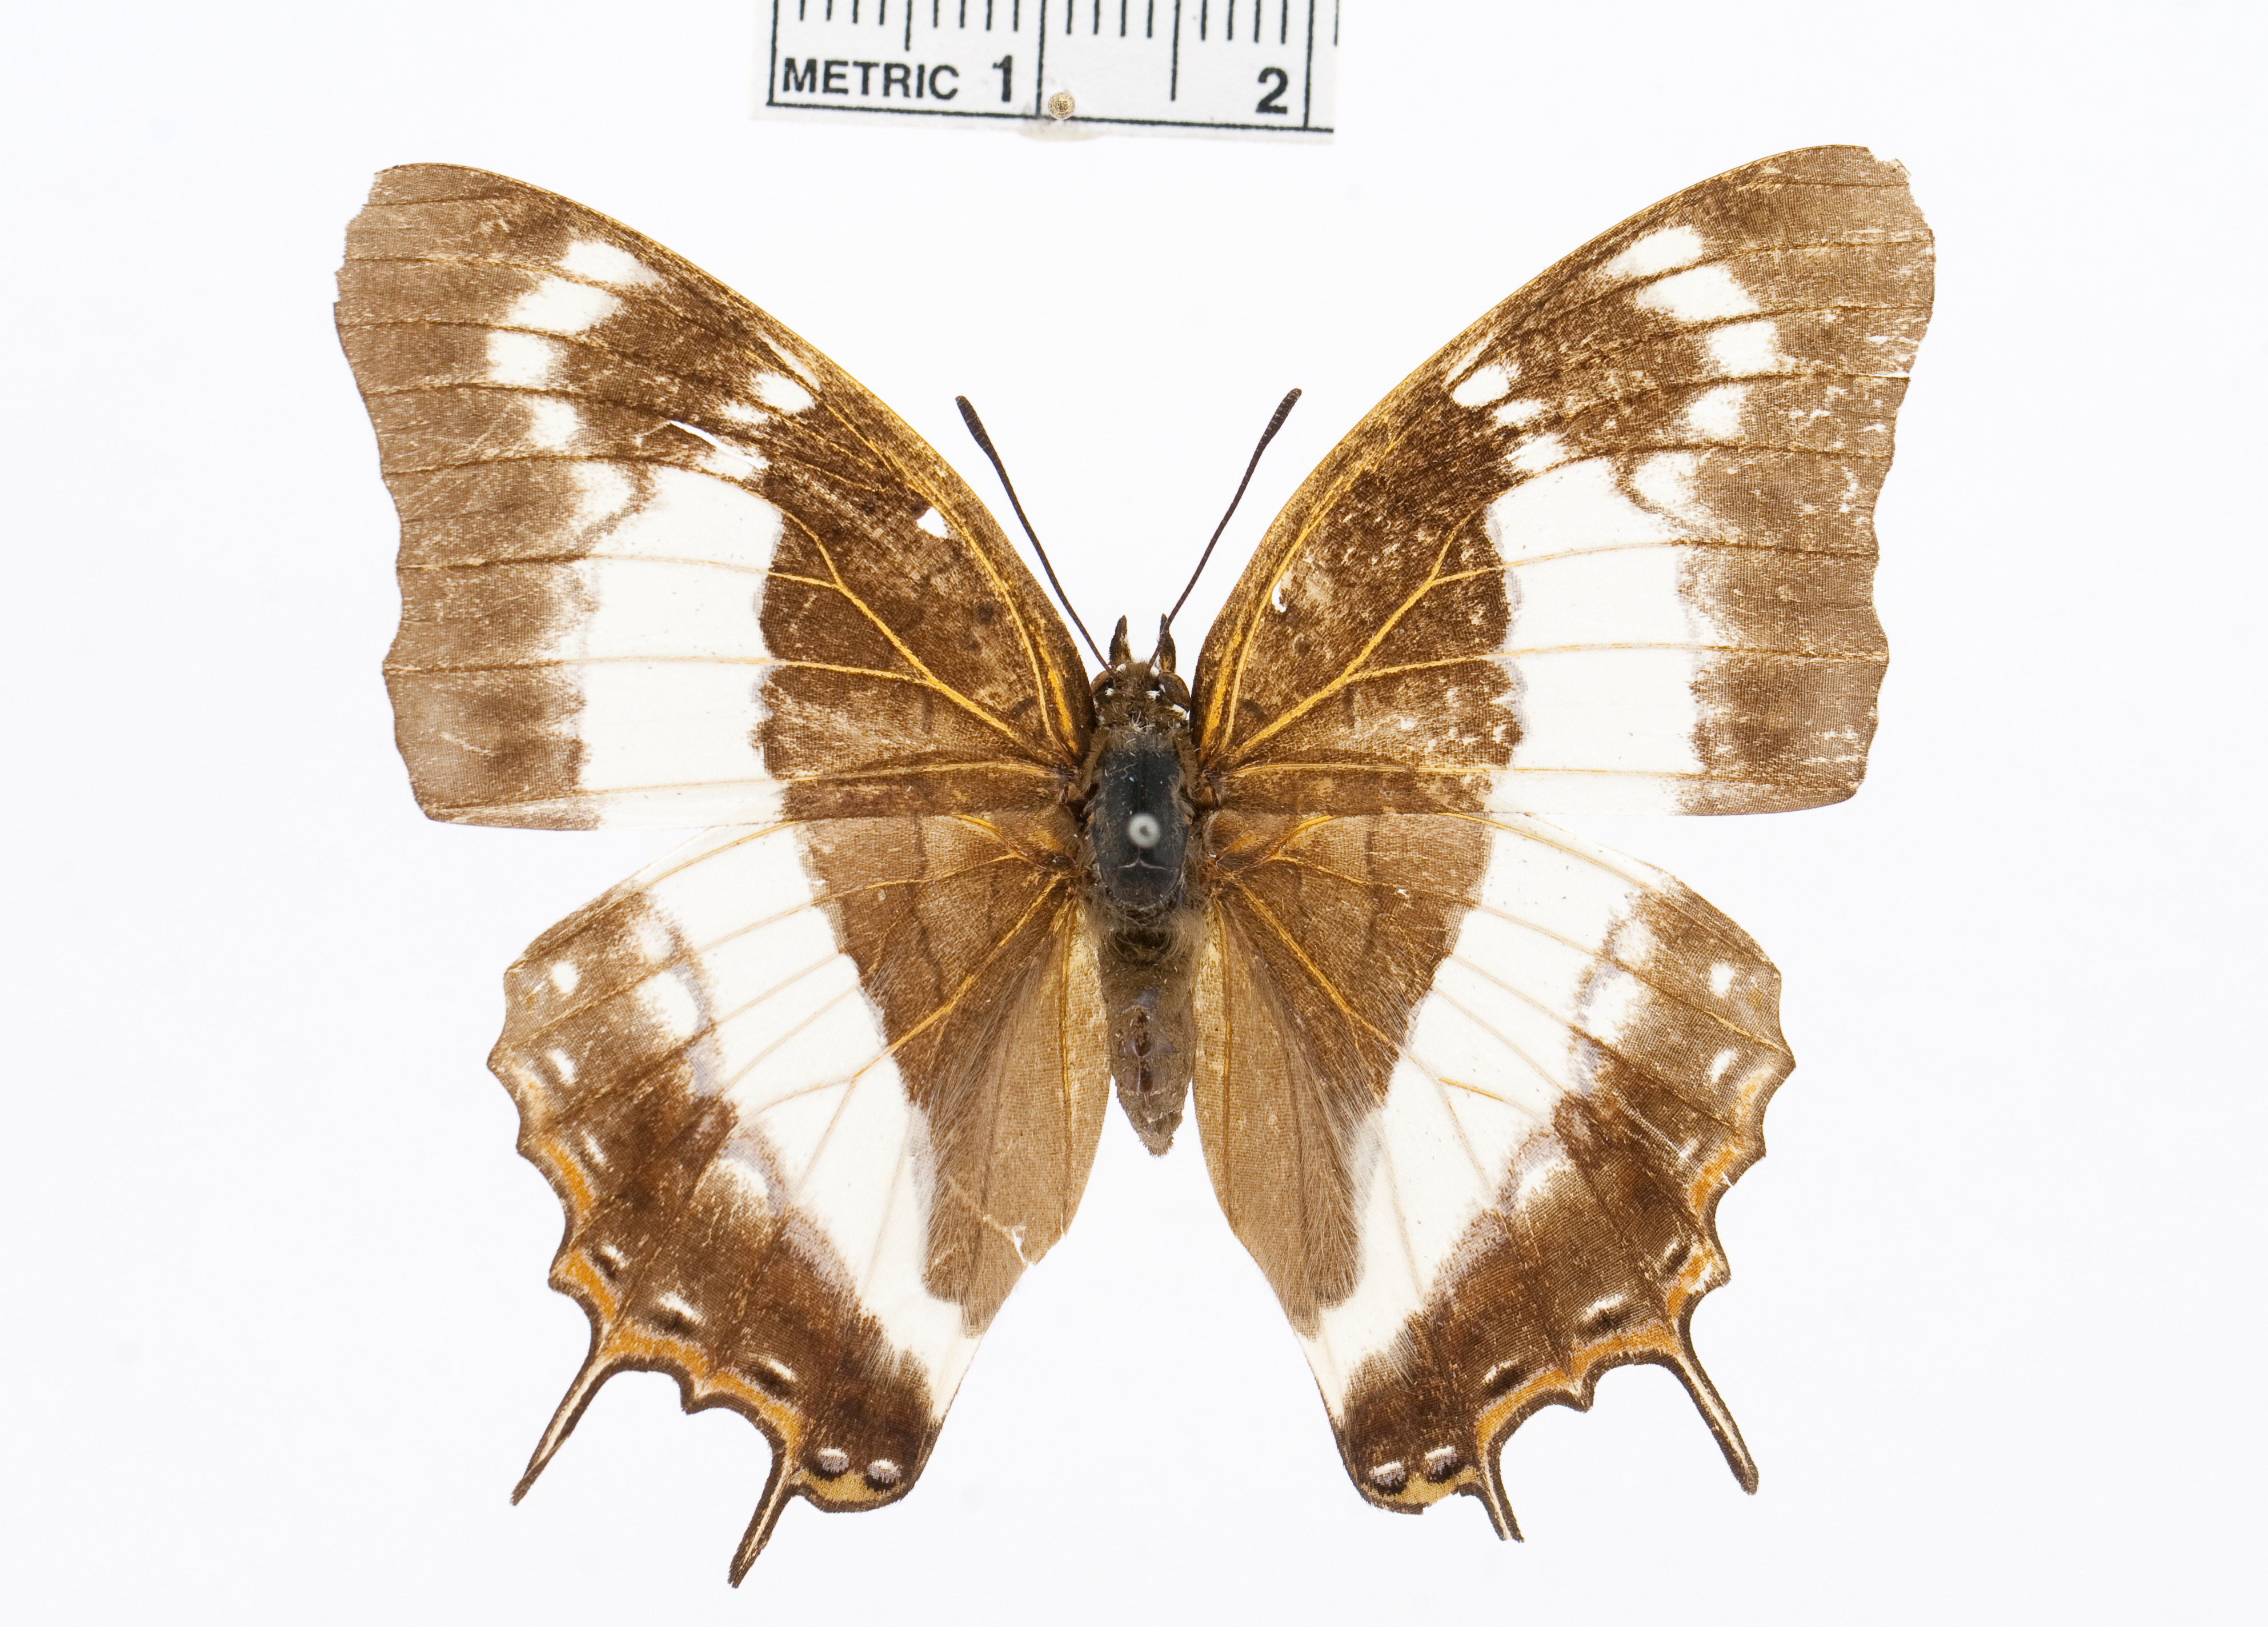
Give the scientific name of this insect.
Charaxes baumanni
